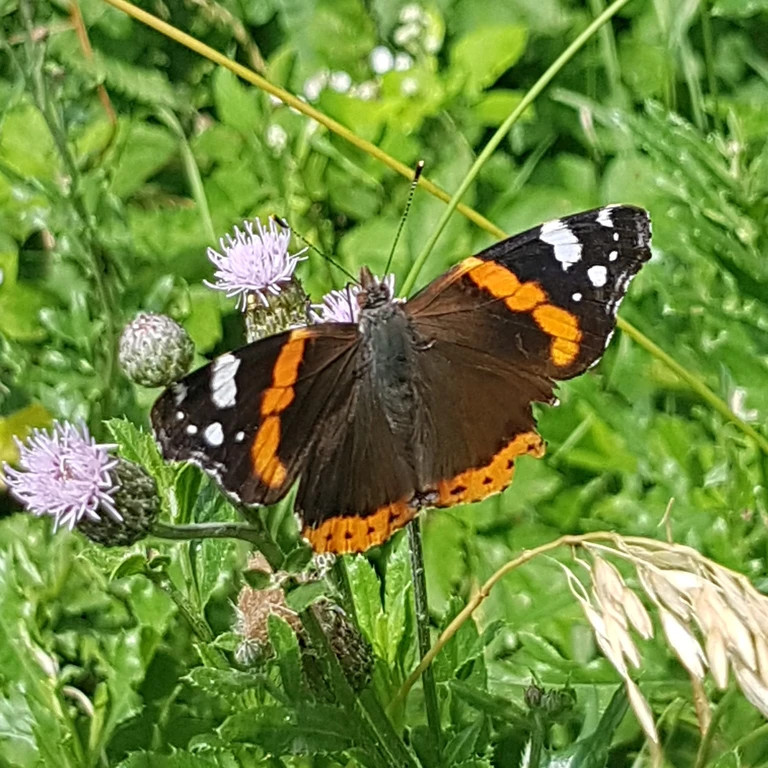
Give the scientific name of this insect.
Vanessa atalanta
